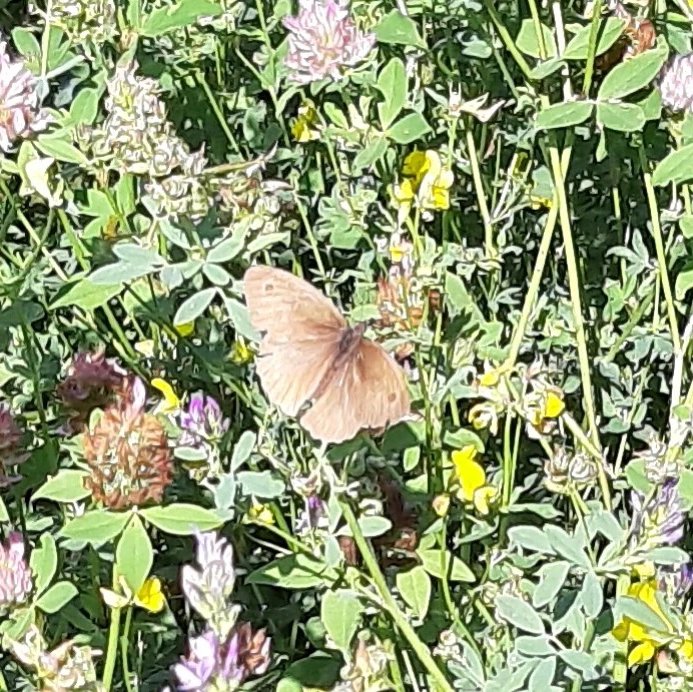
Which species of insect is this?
Maniola jurtina
